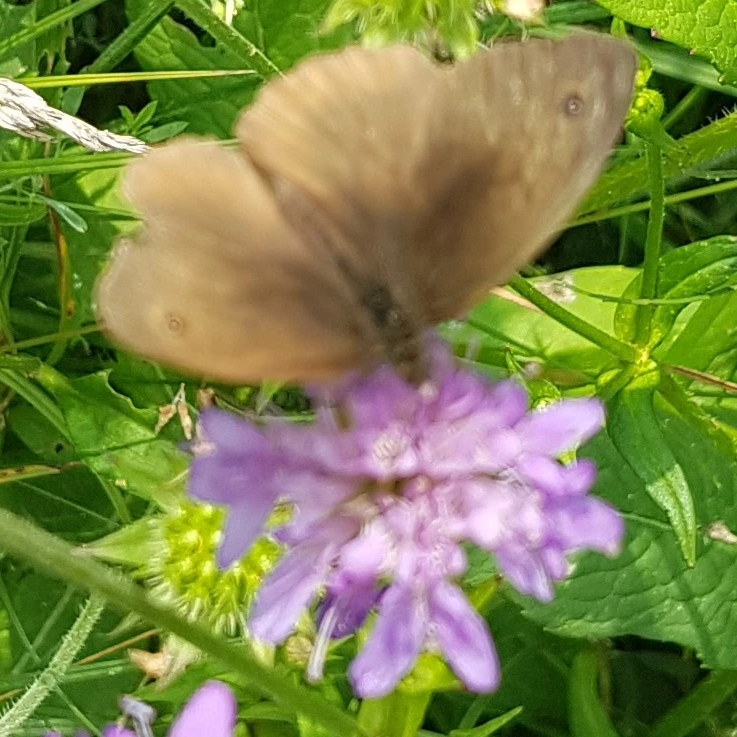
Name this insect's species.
Maniola jurtina
